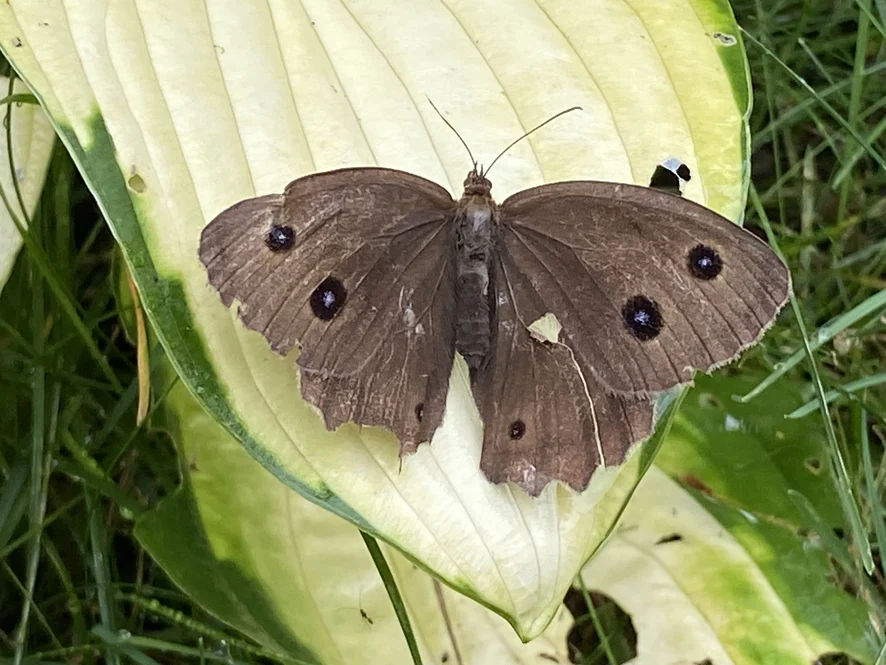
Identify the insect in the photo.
Minois dryas
